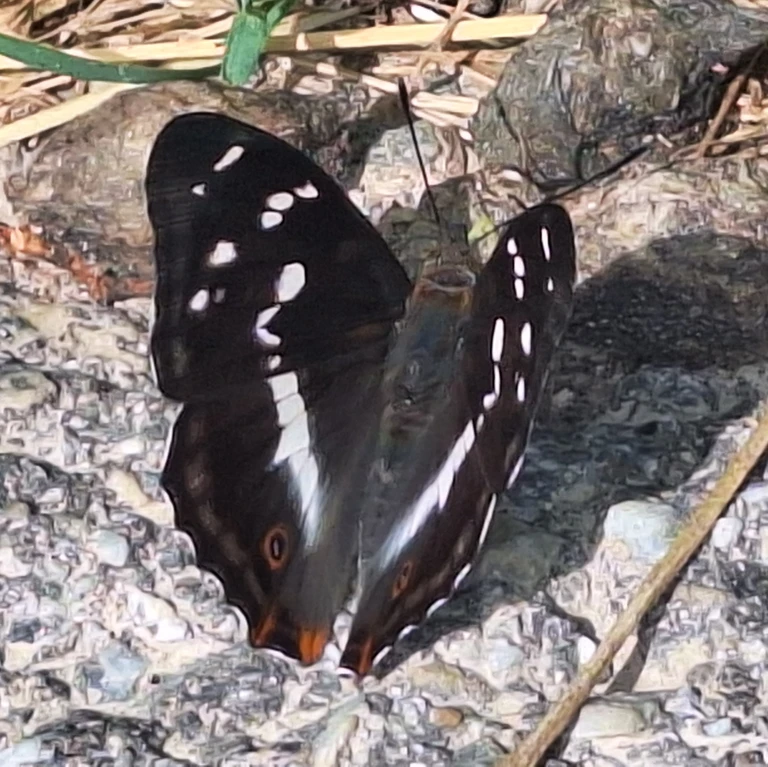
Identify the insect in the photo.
Apatura iris
